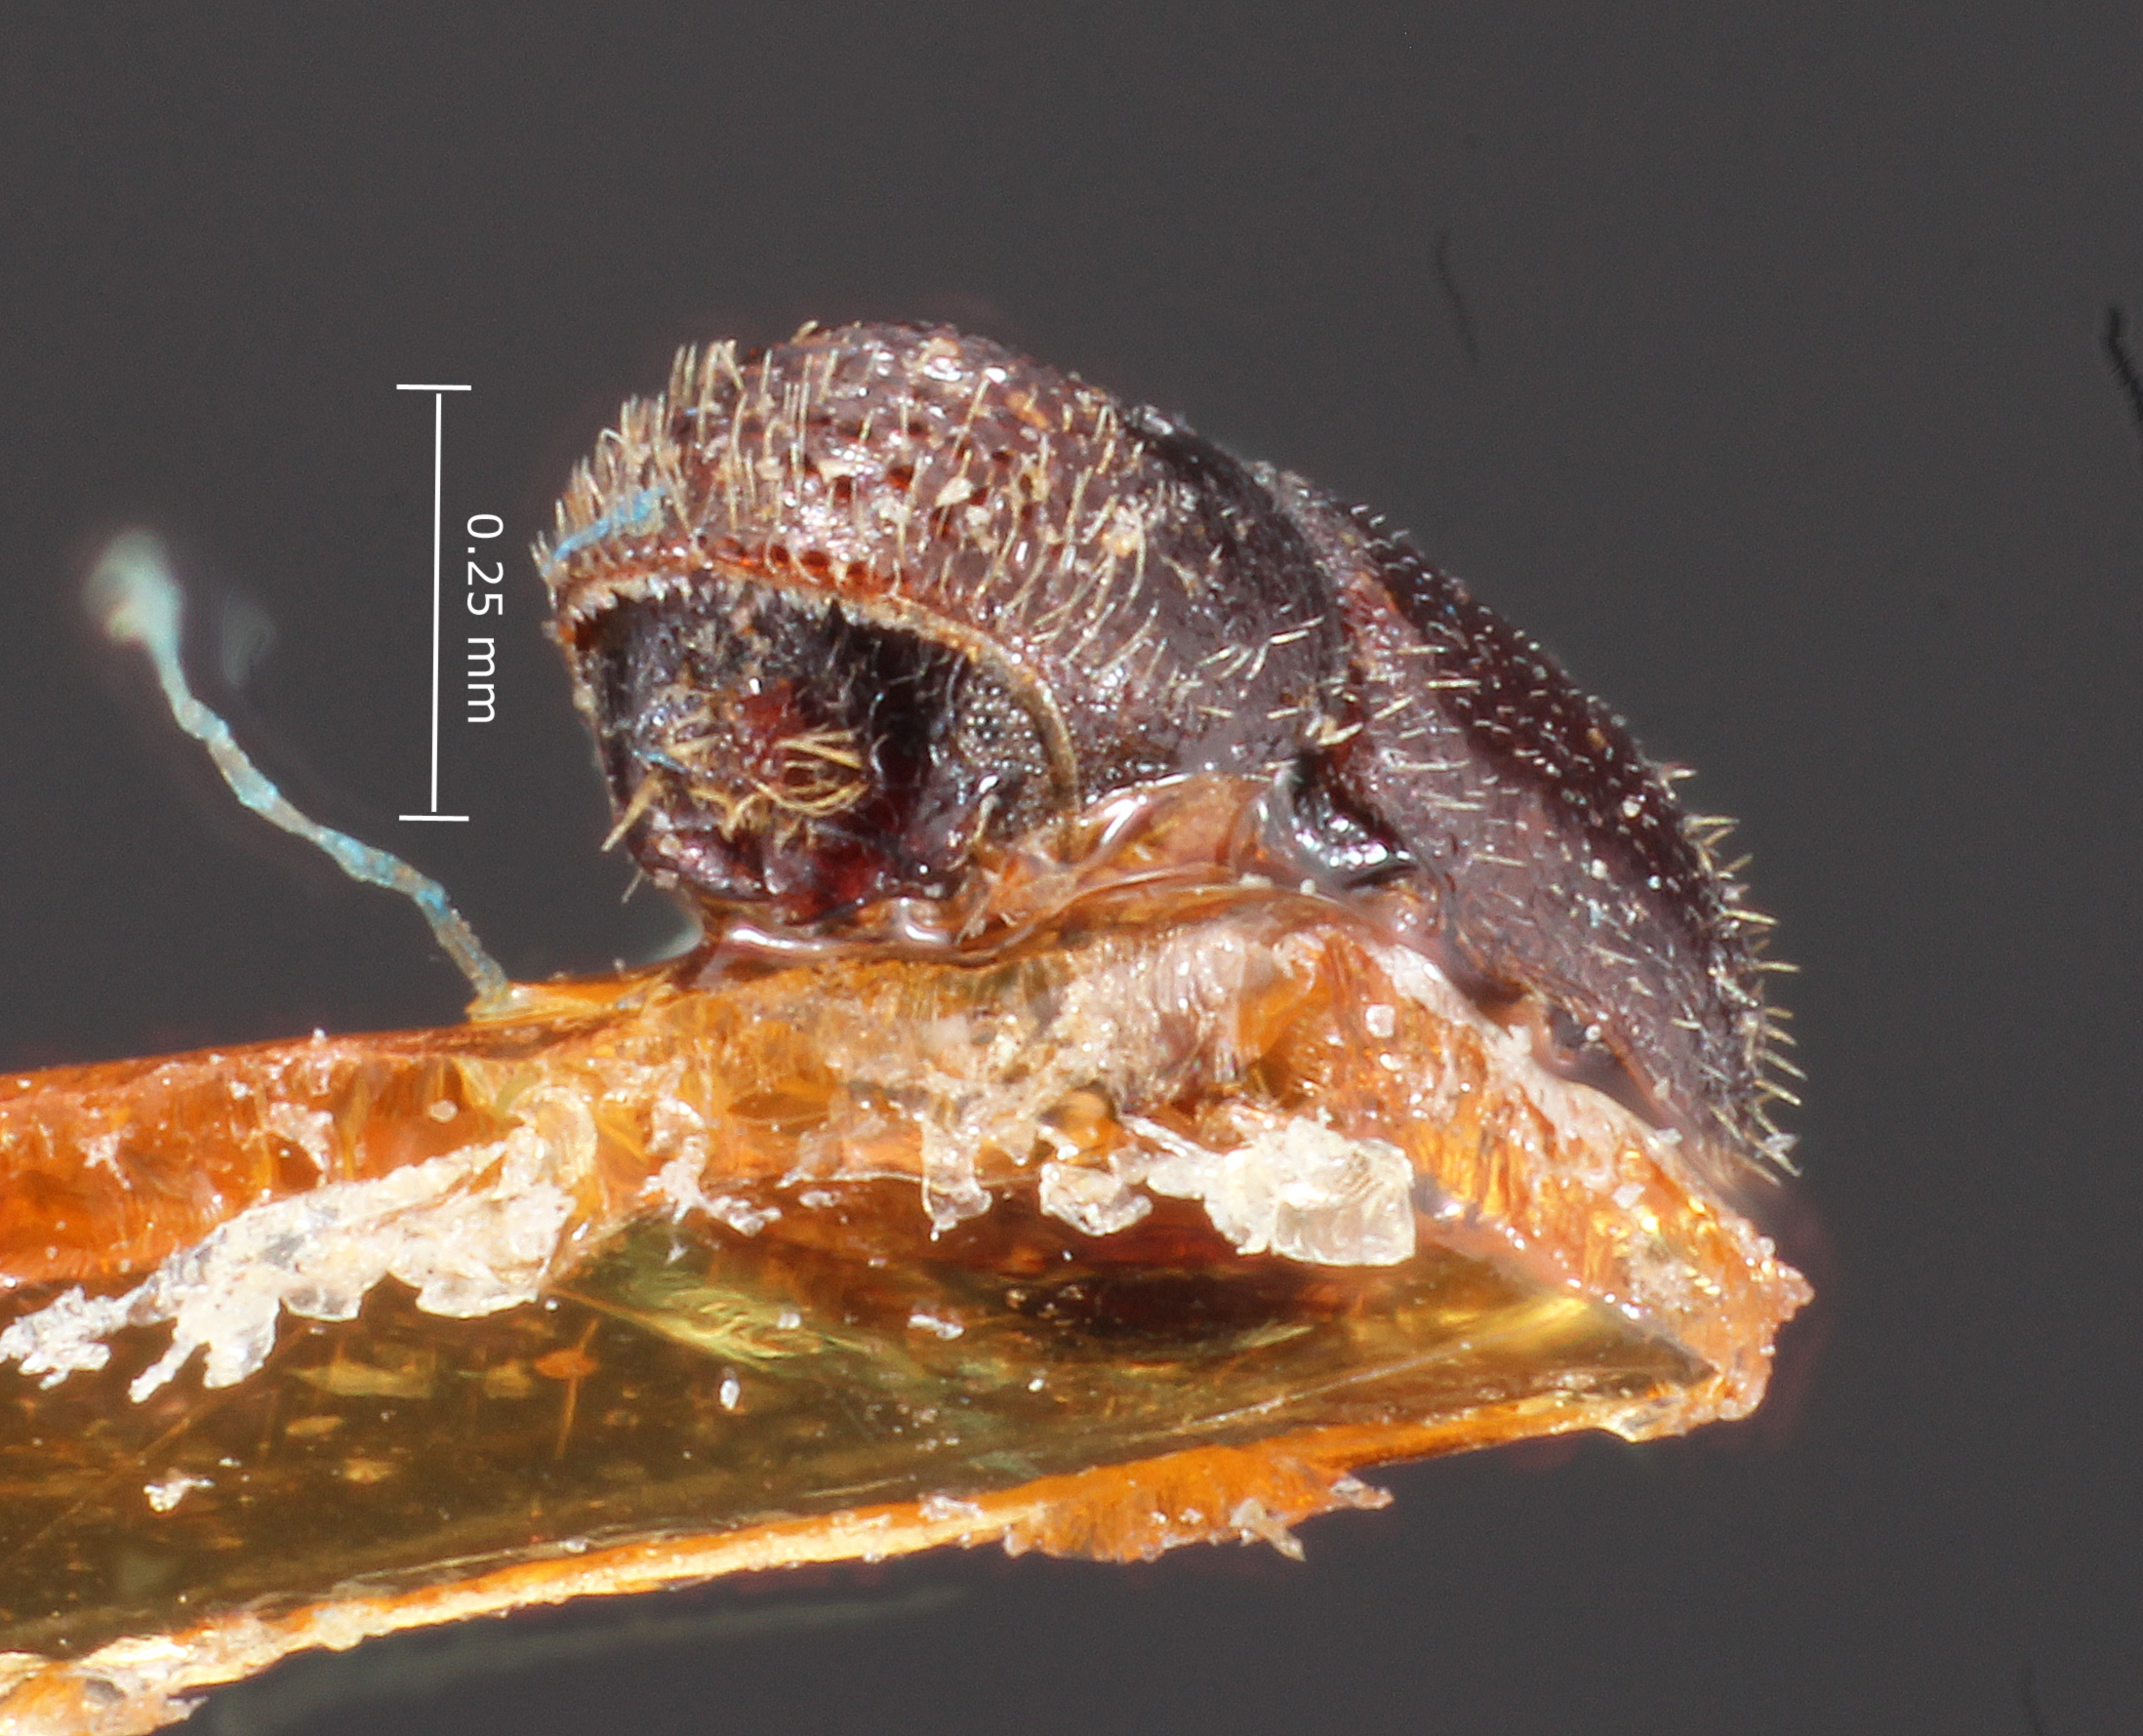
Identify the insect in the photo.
Pseudopityophthorus granulatus
